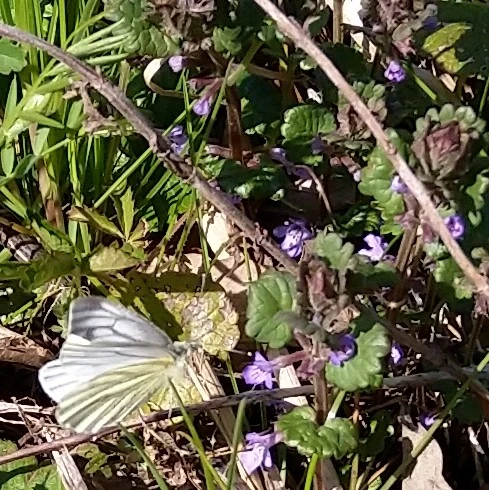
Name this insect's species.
Pieris napi
